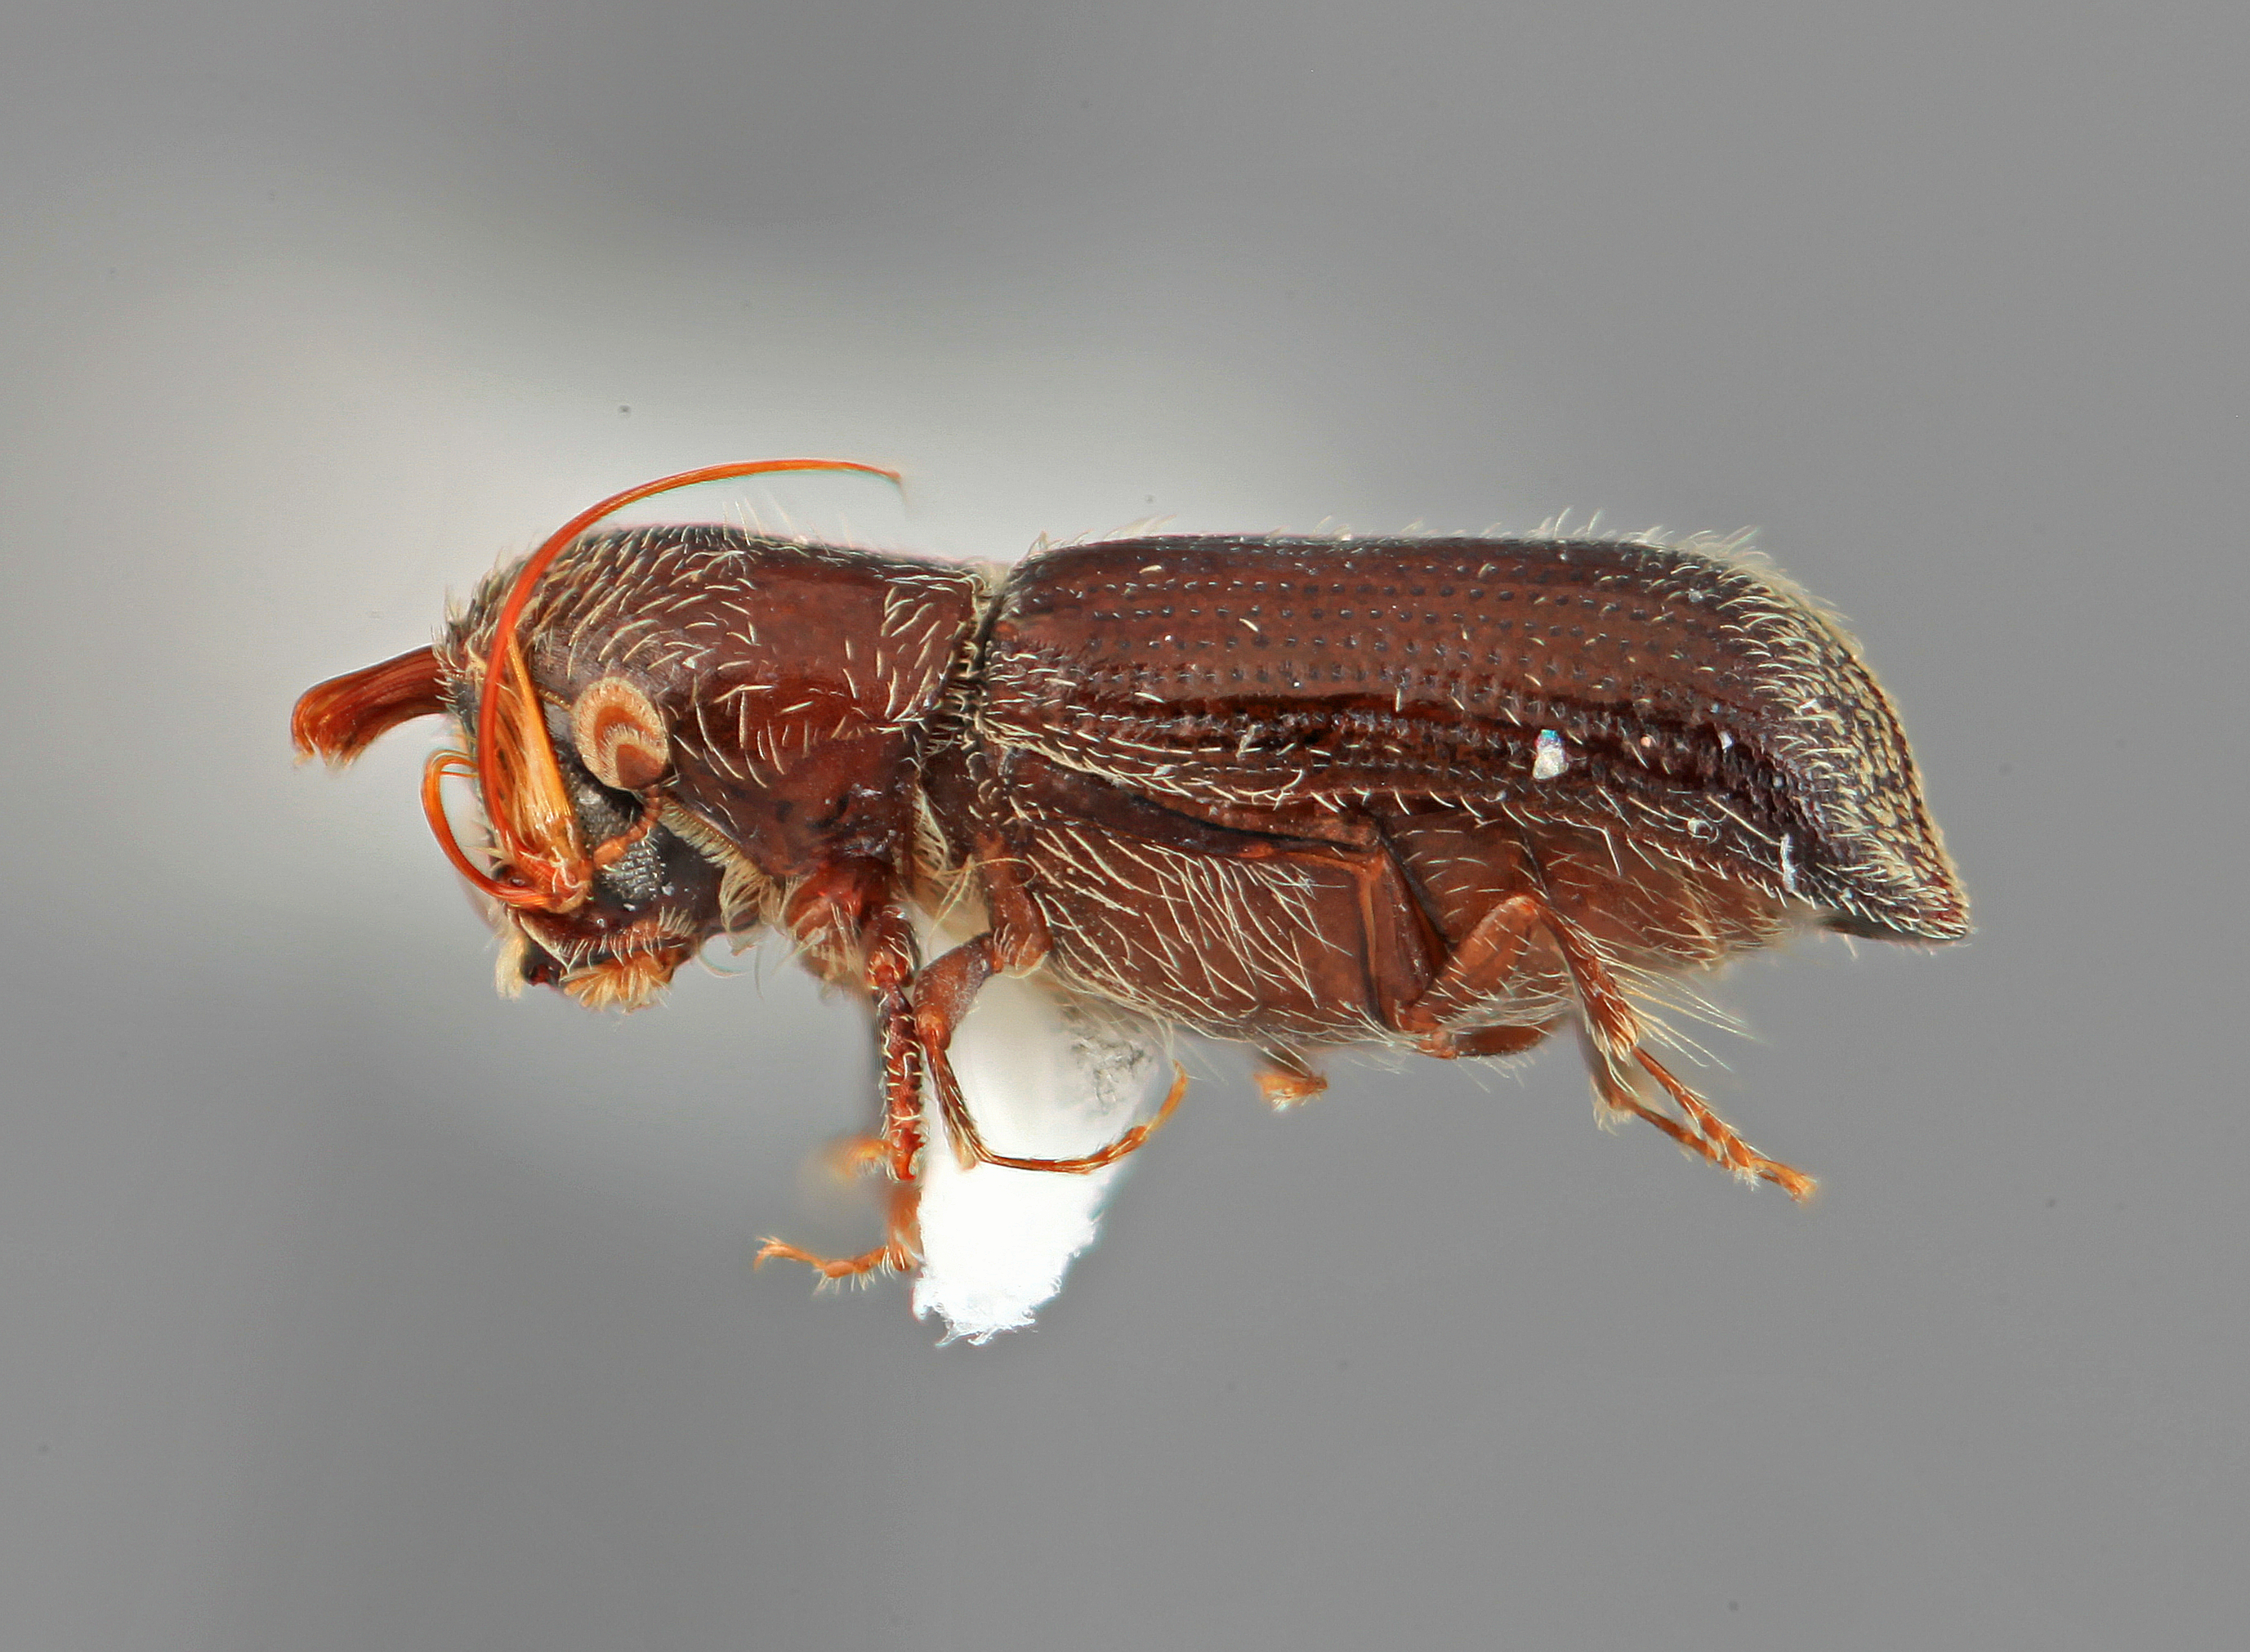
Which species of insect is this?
Hylocurus flagellatus
